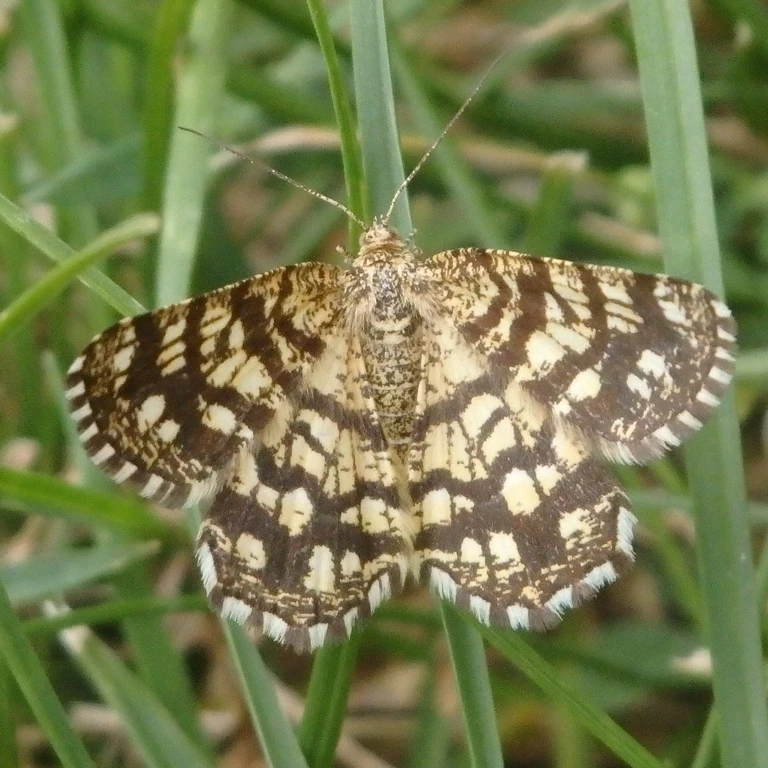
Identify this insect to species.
Chiasmia clathrata
